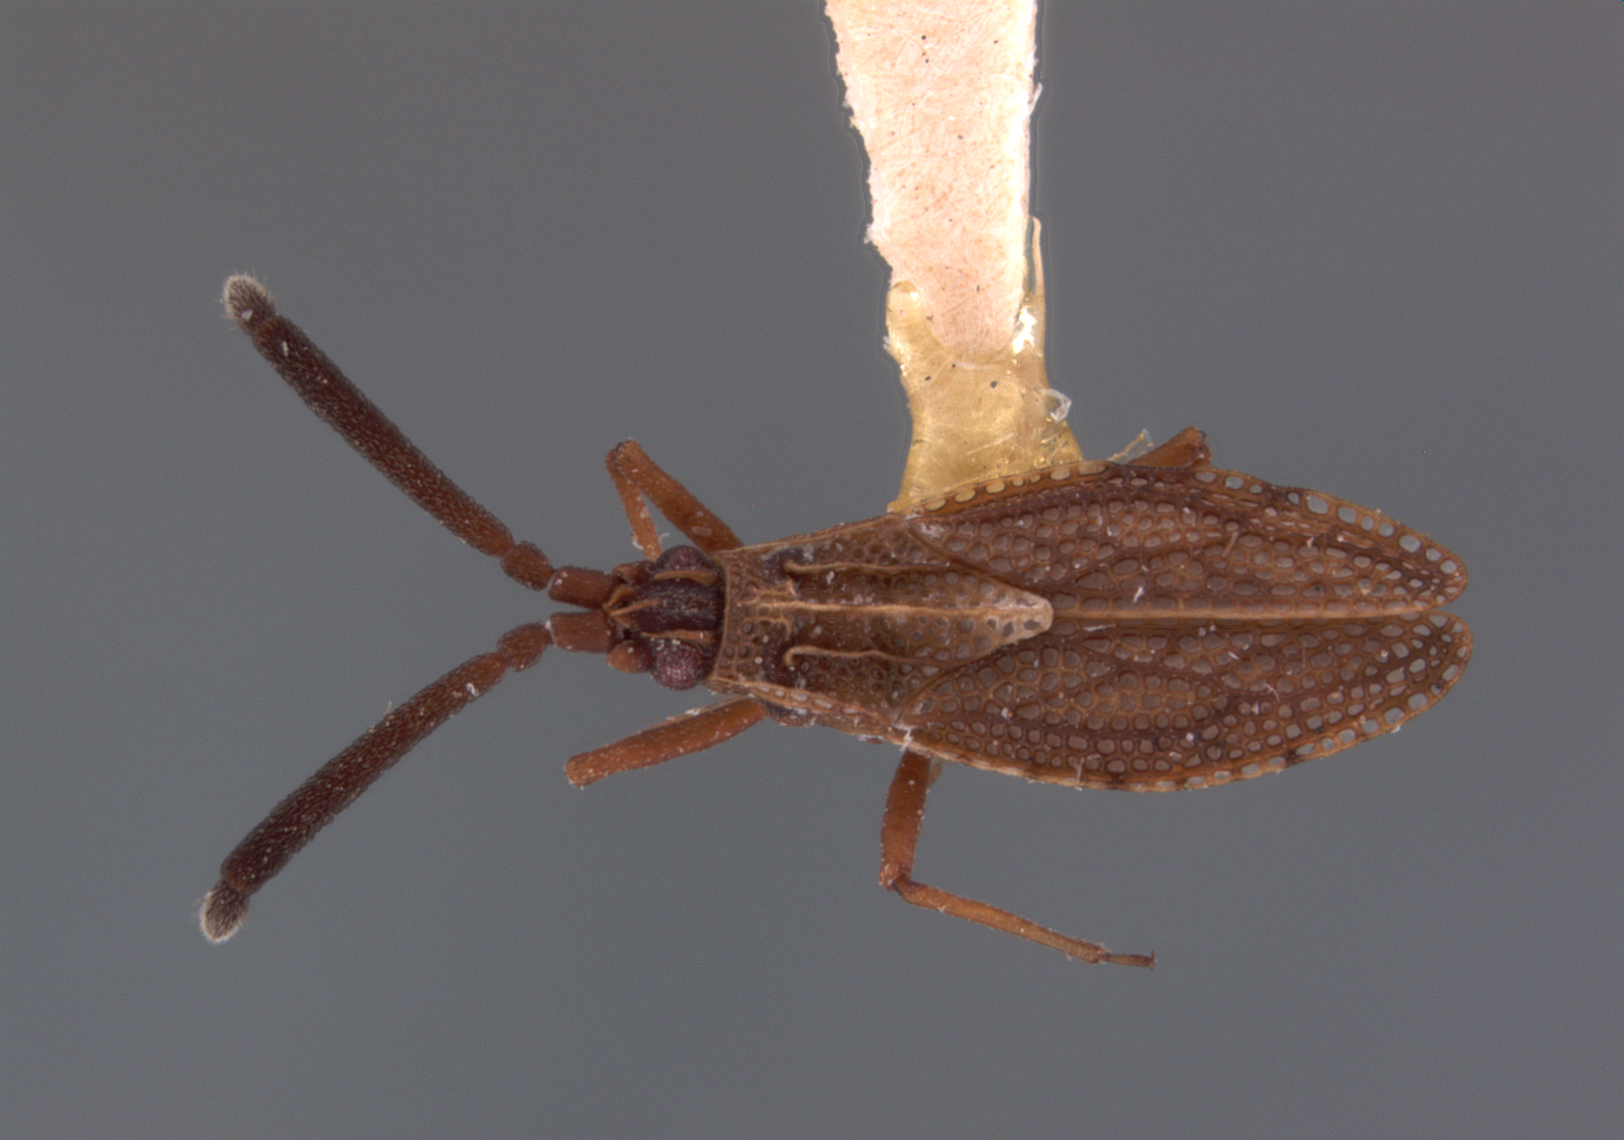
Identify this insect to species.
Hesperotingis mississippiensis
